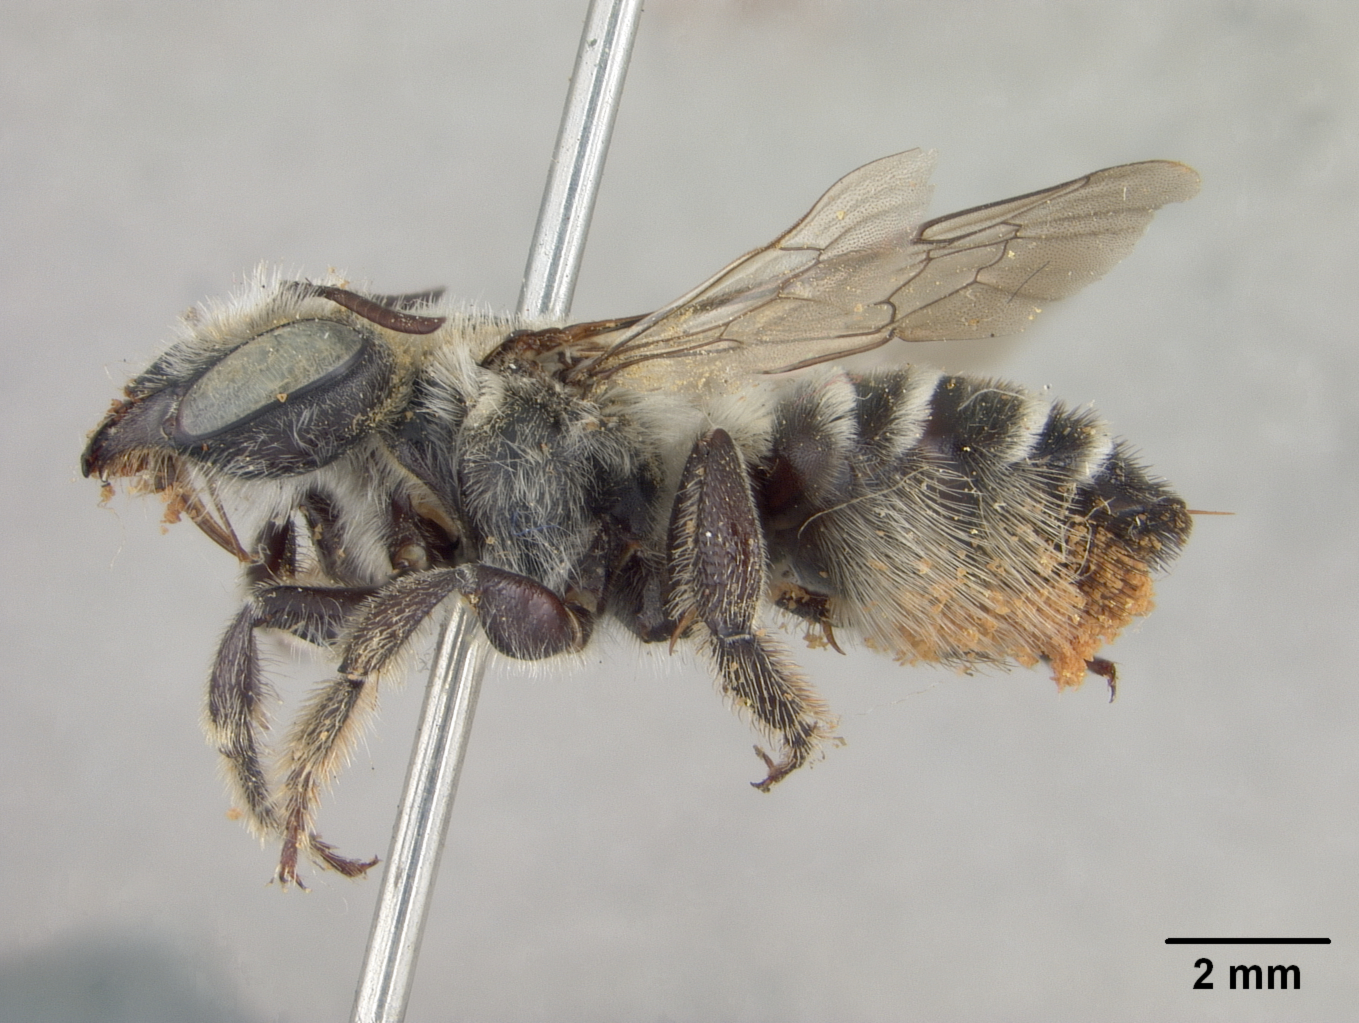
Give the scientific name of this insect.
Megachile anograe
